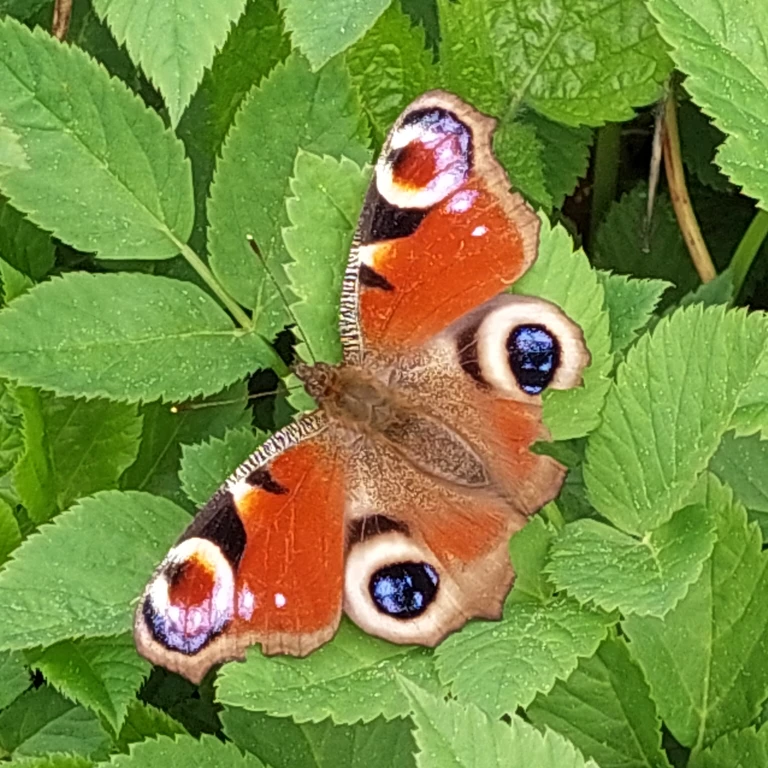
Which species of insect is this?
Aglais io
